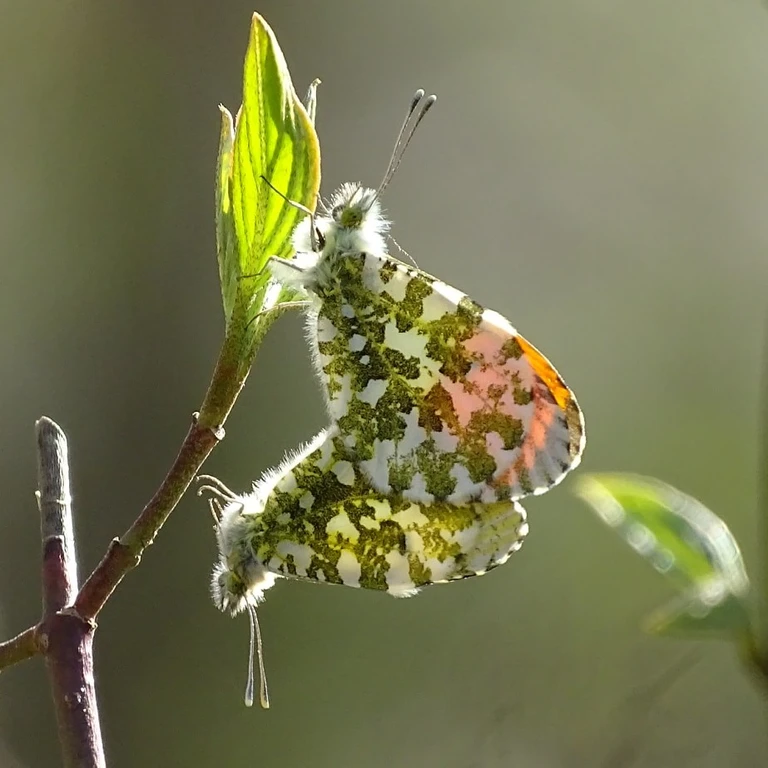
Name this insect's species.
Anthocharis cardamines
